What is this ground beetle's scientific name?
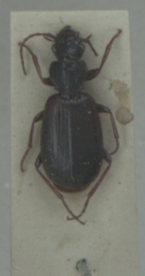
Cymindis vaporariorum
